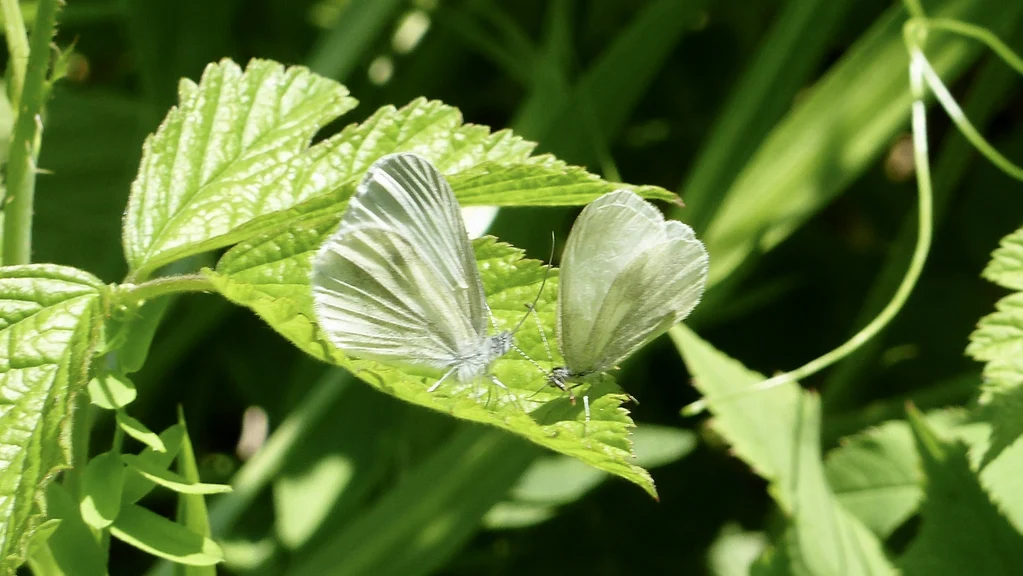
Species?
Leptidea sinapis/juvernica
